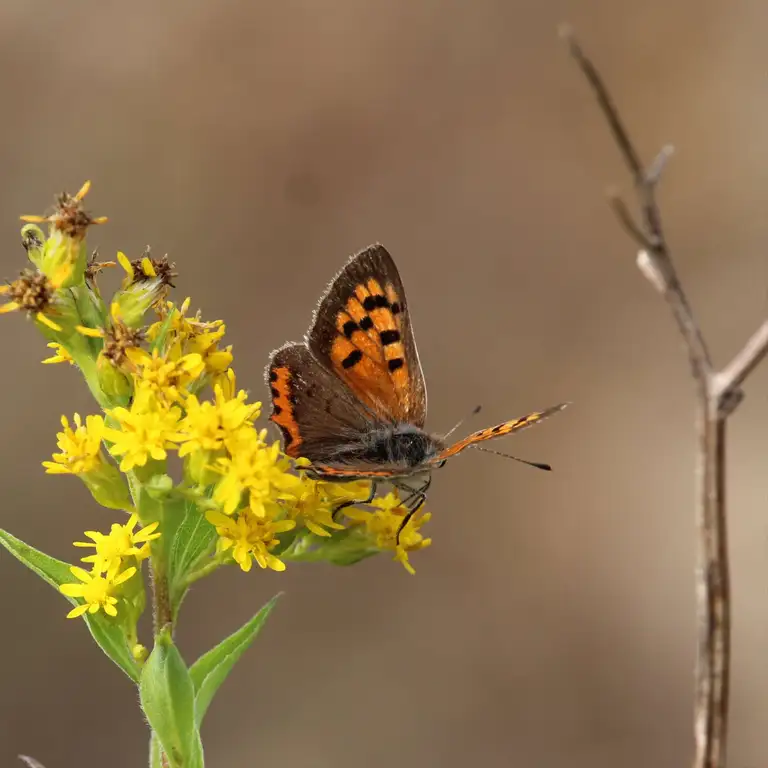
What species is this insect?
Lycaena phlaeas
